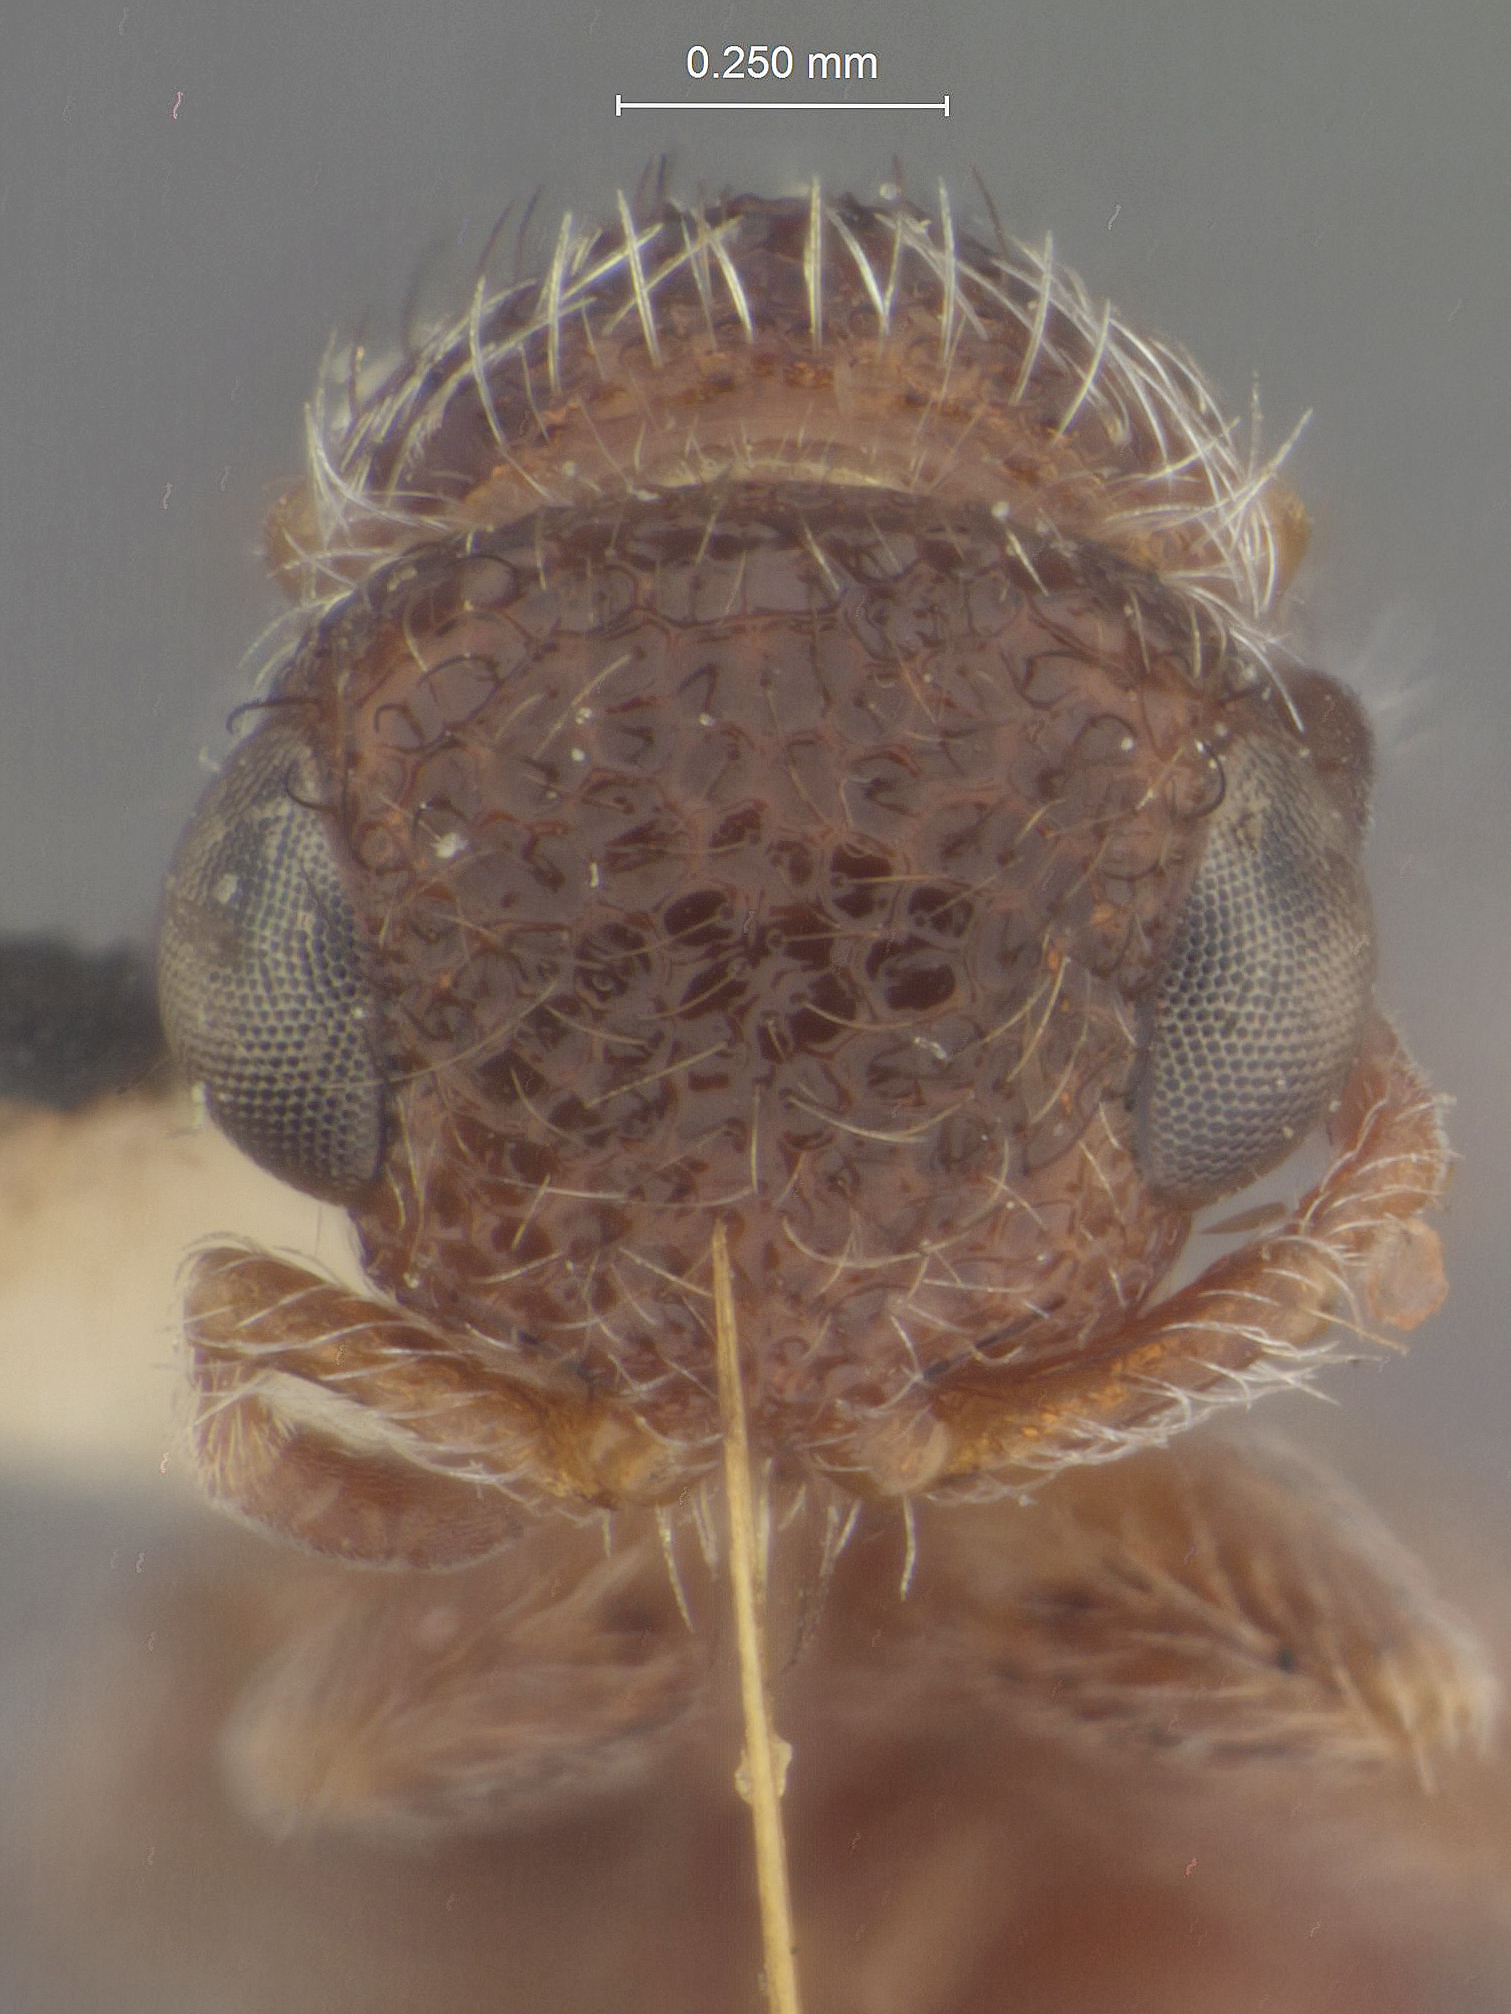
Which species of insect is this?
Lomachaeta minutula
